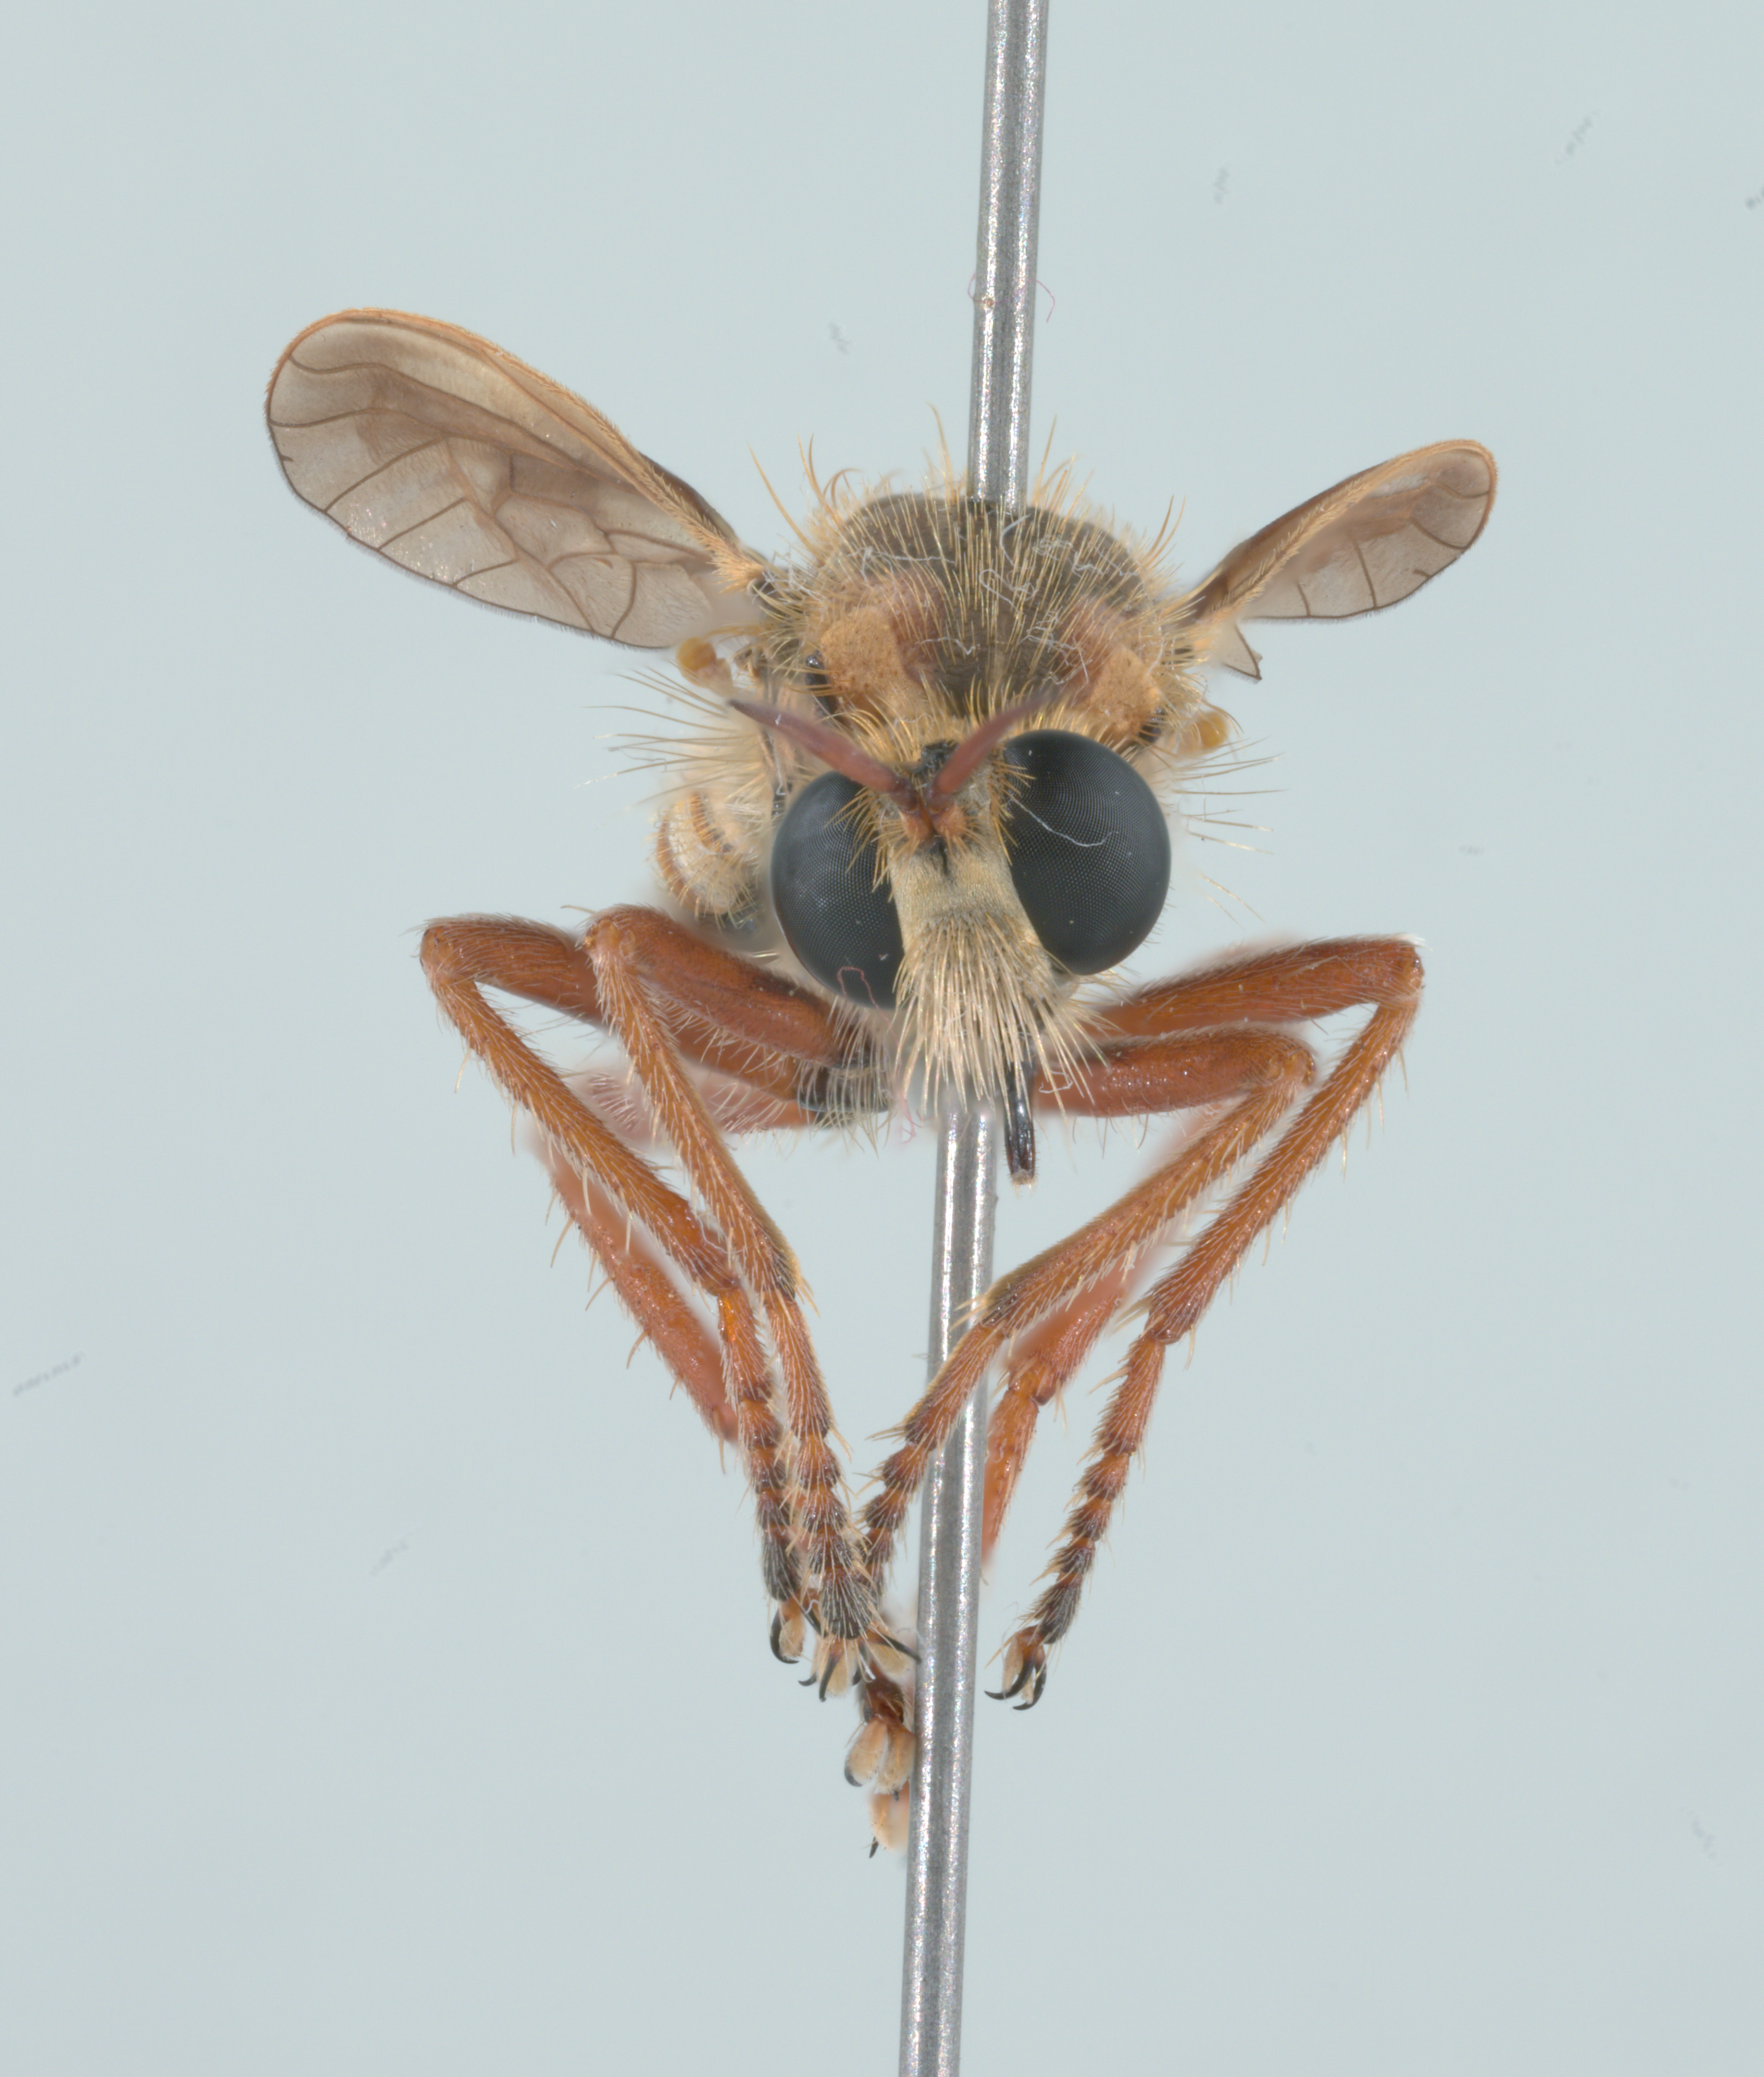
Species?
Scylaticus costalis
